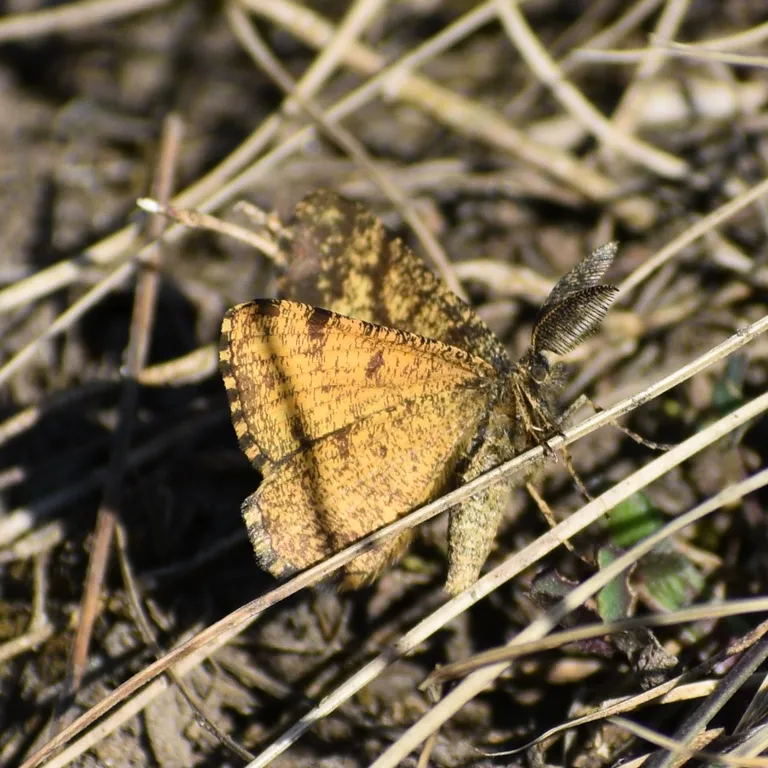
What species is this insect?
Ematurga atomaria
